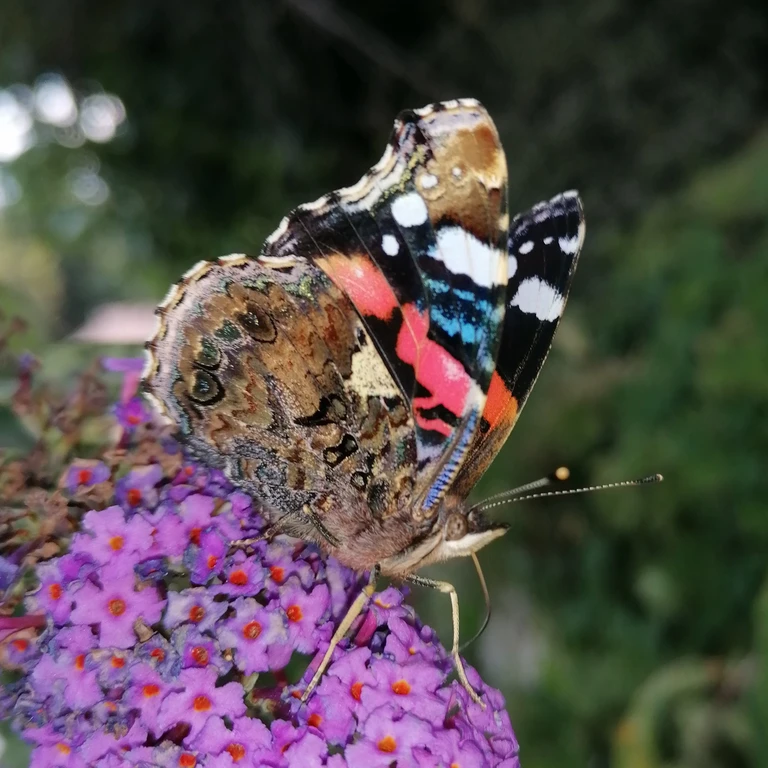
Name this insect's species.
Vanessa atalanta
